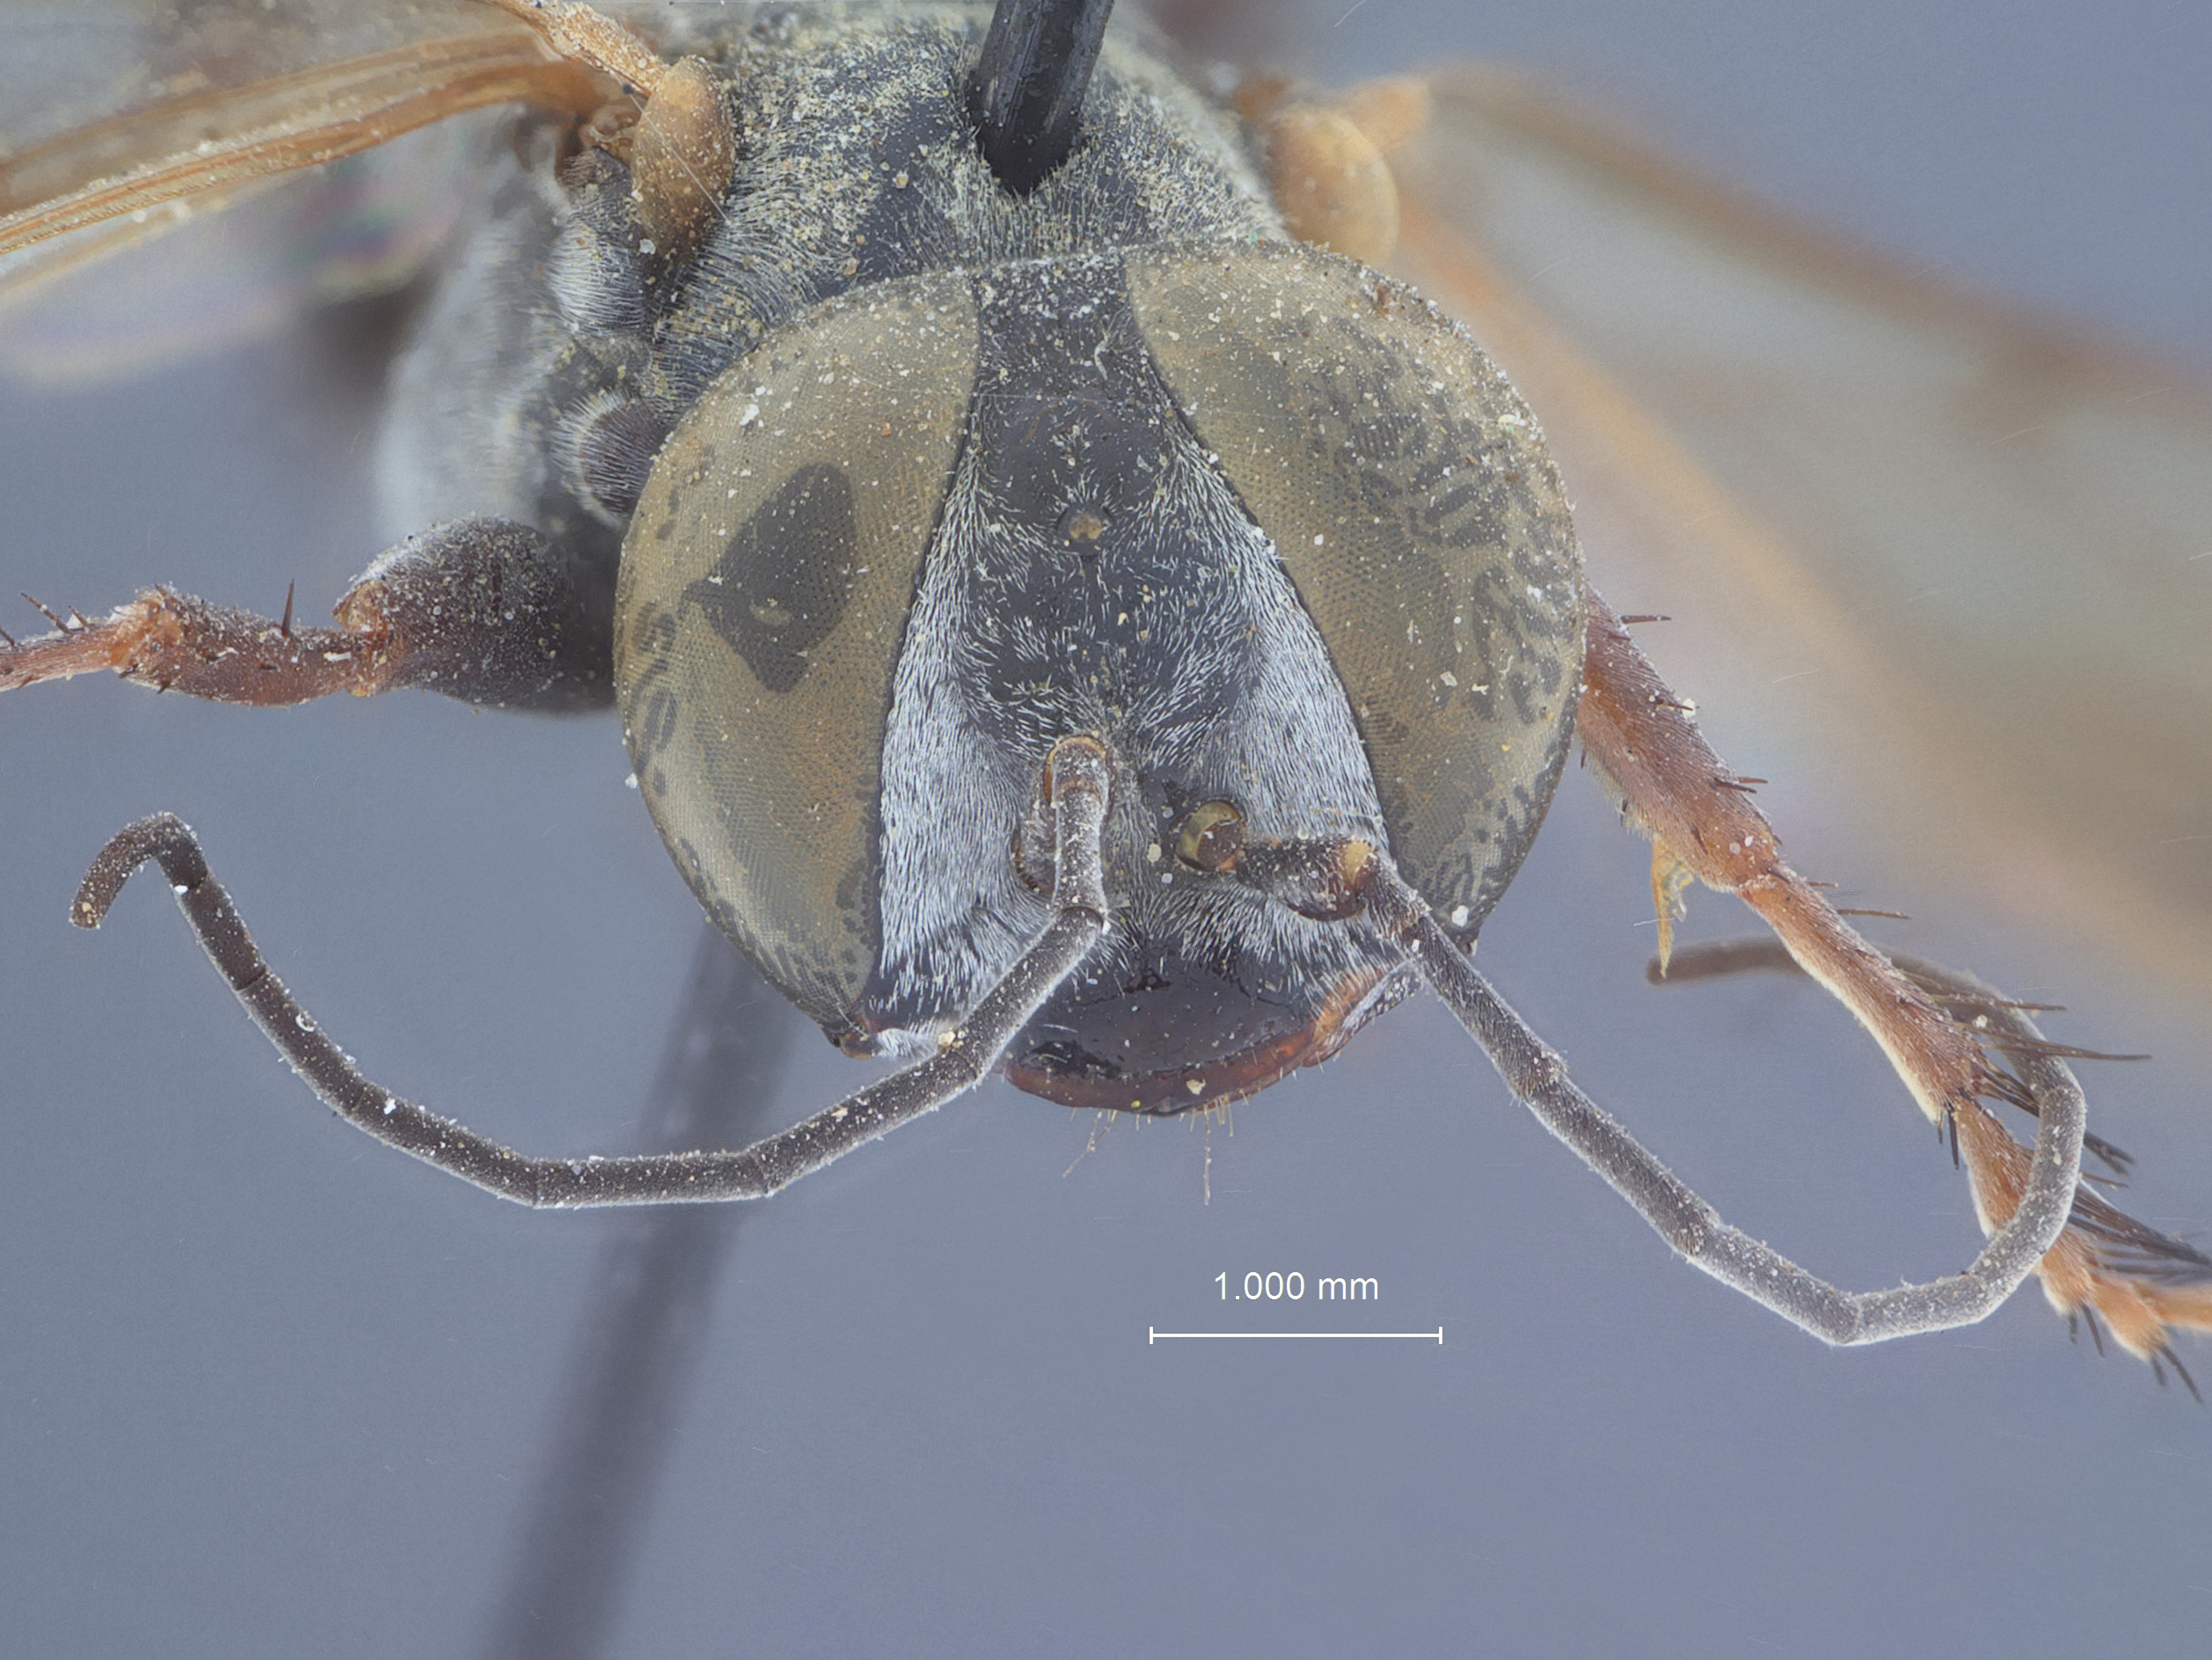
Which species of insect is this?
Tachysphex chephren
